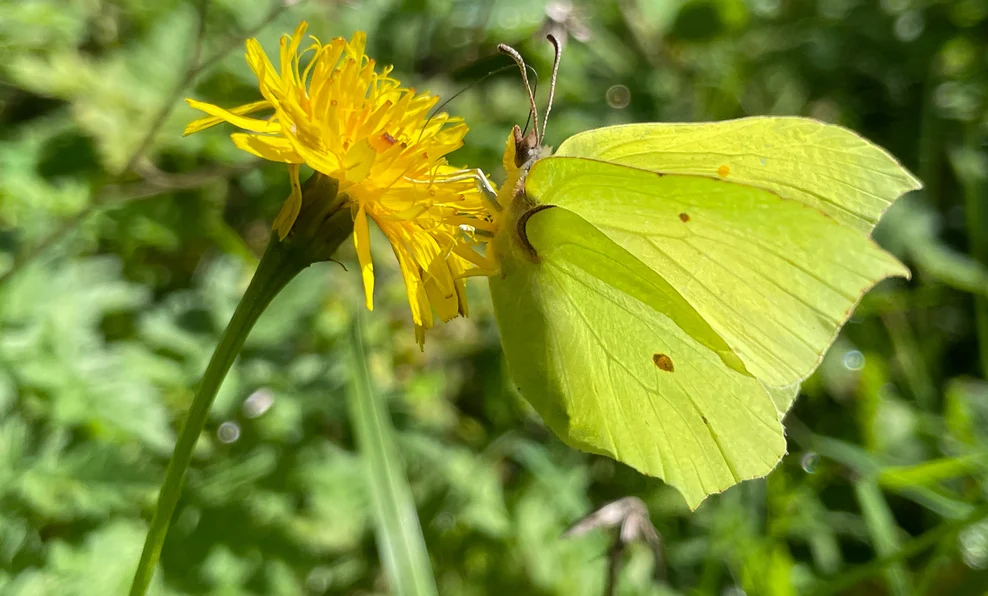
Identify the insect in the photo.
Gonepteryx rhamni
